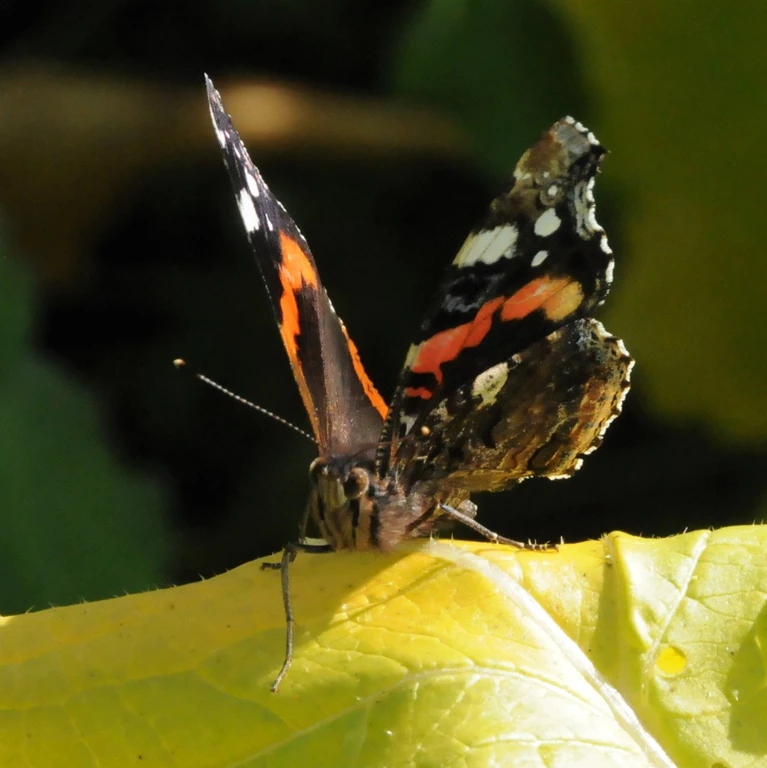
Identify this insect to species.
Vanessa atalanta
